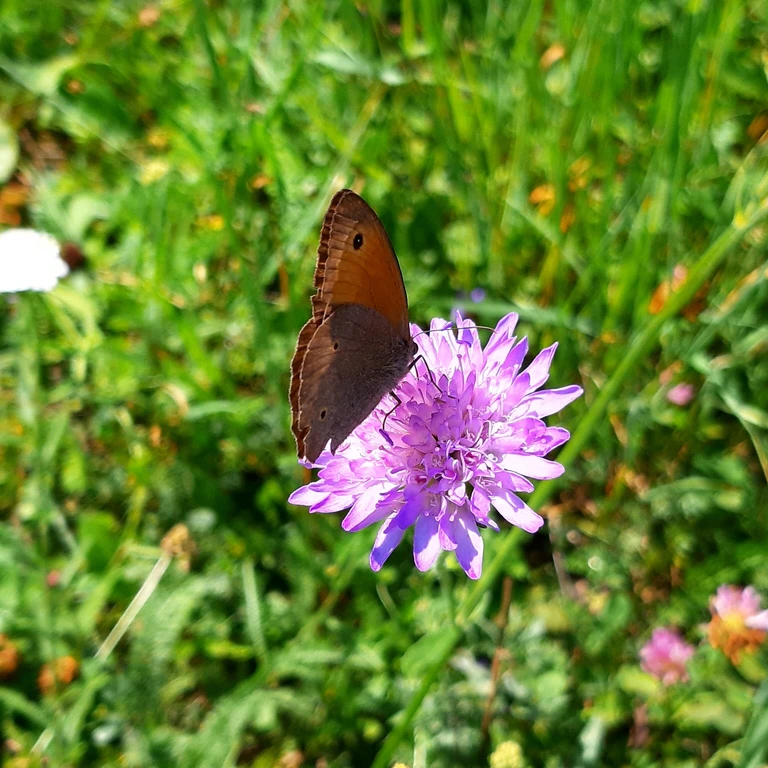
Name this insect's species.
Maniola jurtina
